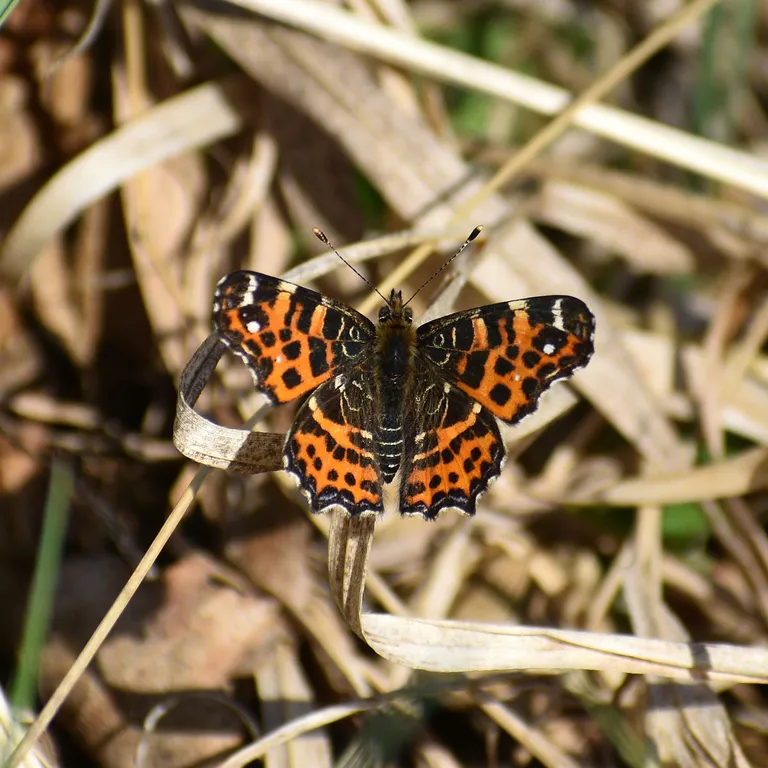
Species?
Araschnia levana
